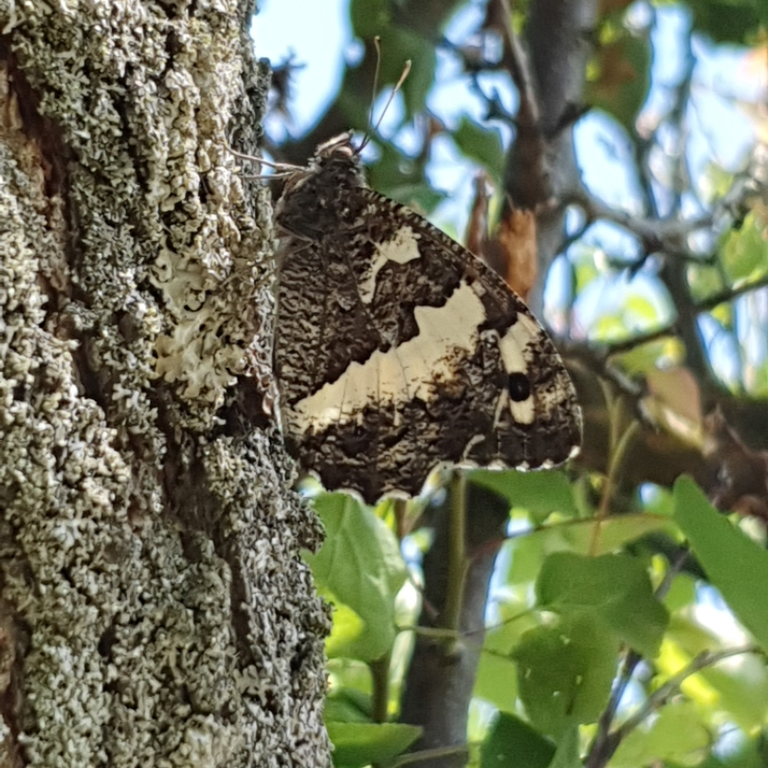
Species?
Brintesia circe
